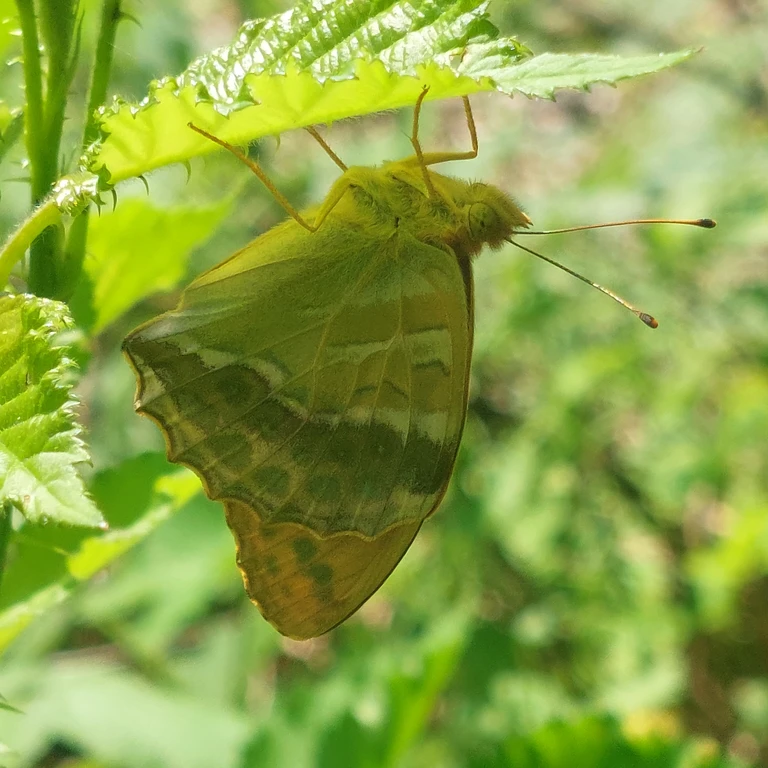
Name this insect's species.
Argynnis paphia
